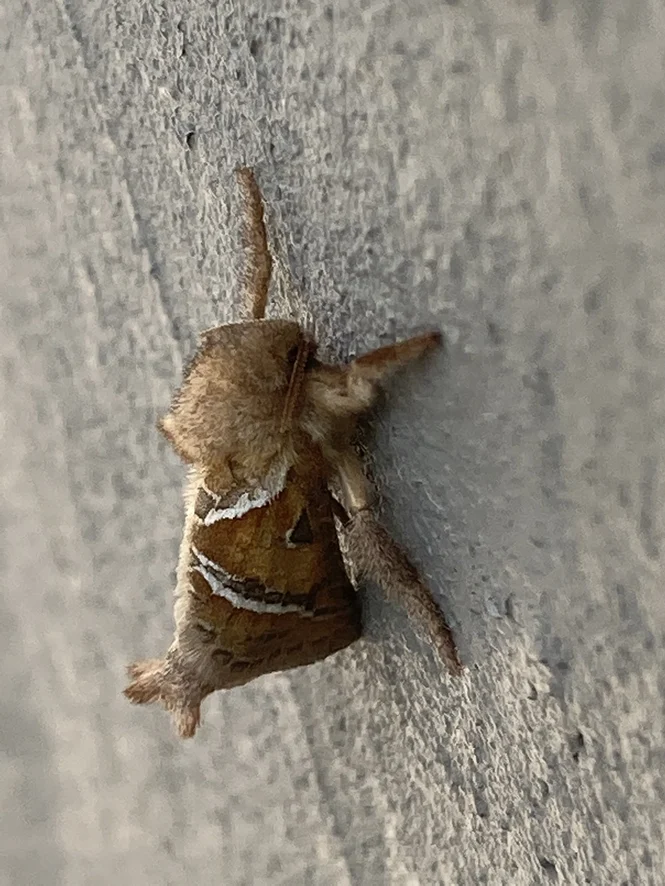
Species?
Triodia sylvina
